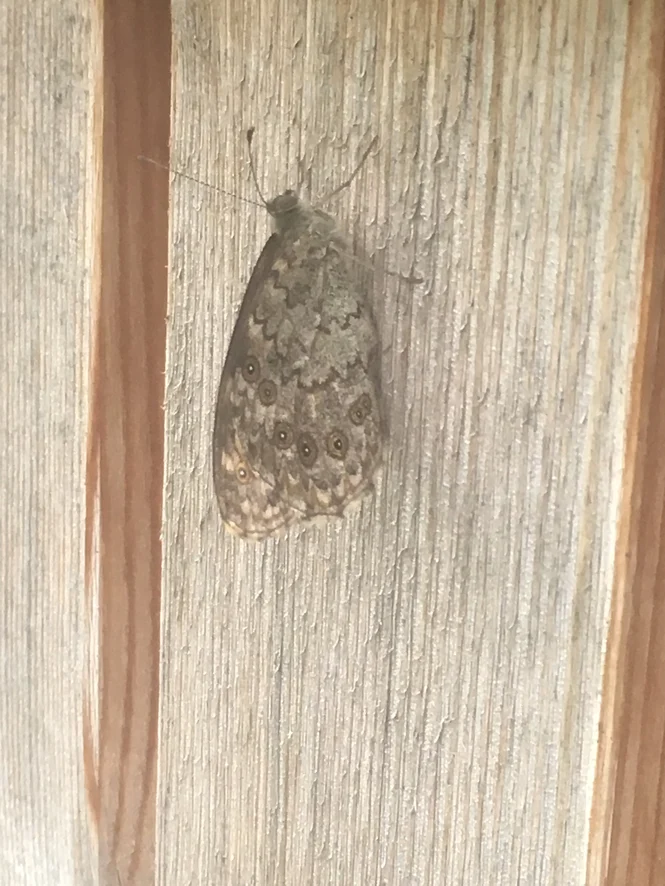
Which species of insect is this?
Lasiommata megera (also Pararge megera)
